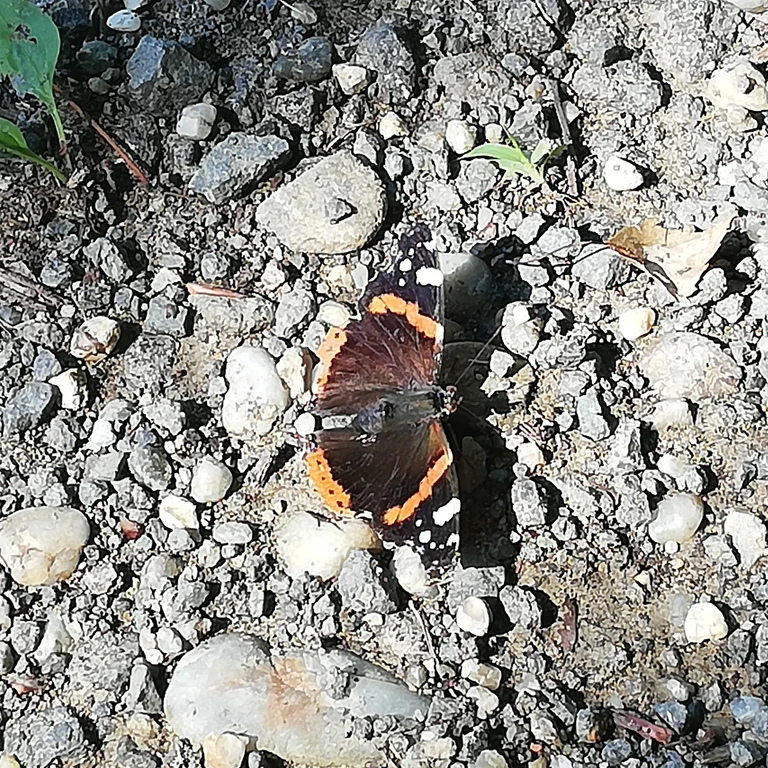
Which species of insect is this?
Vanessa atalanta
